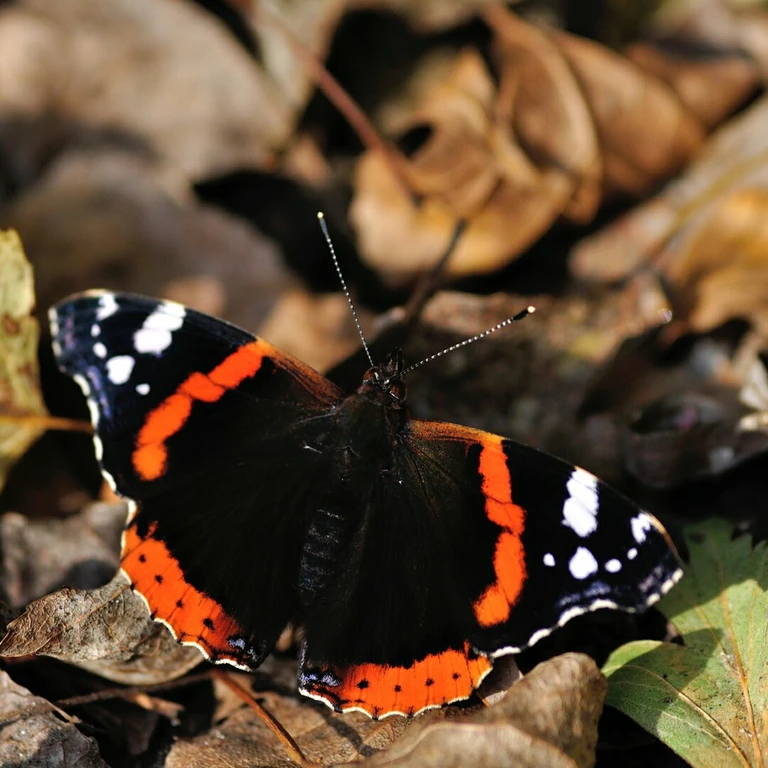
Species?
Vanessa atalanta
